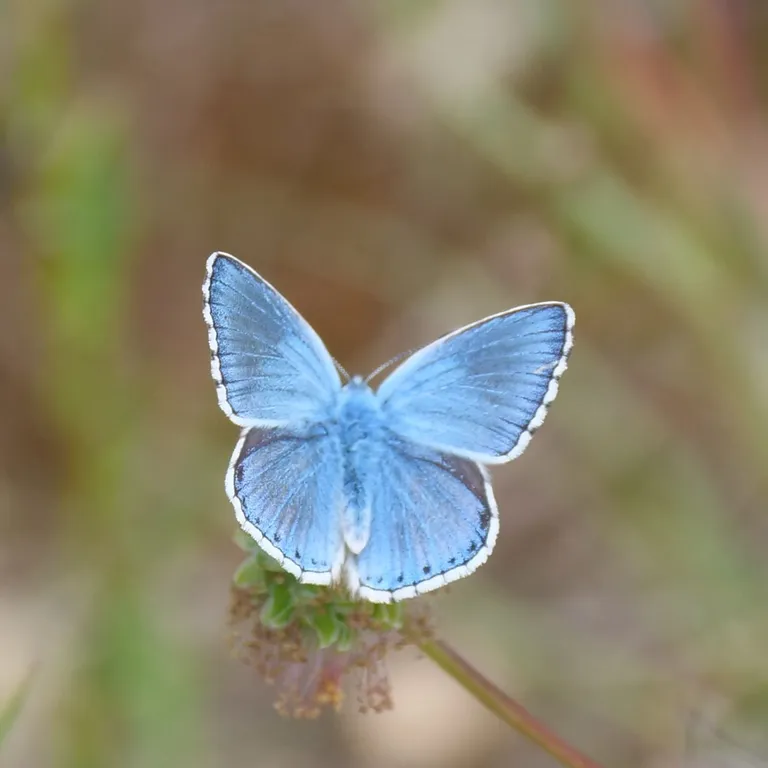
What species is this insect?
Lysandra bellargus
